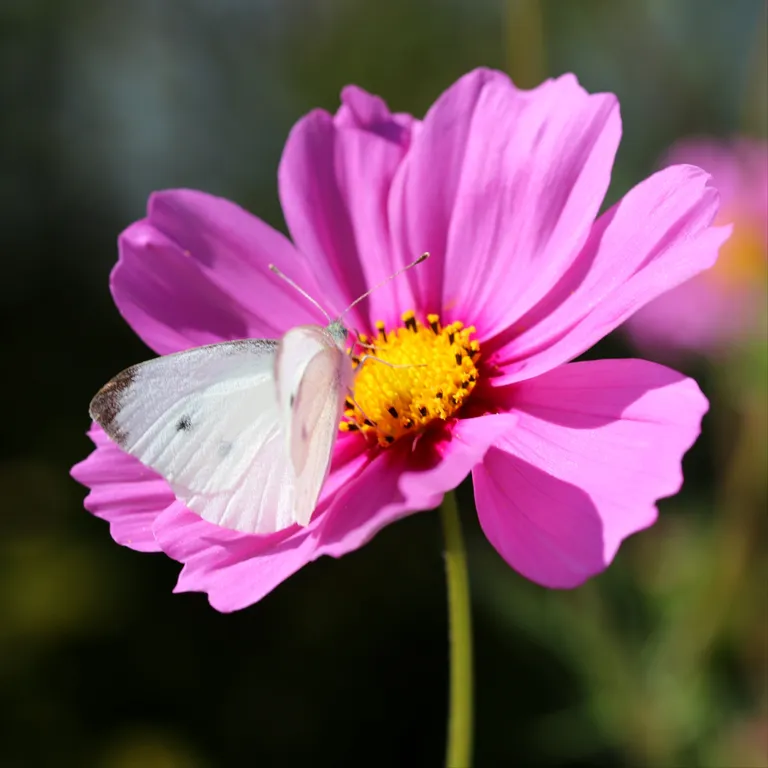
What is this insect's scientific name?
Pieris rapae
